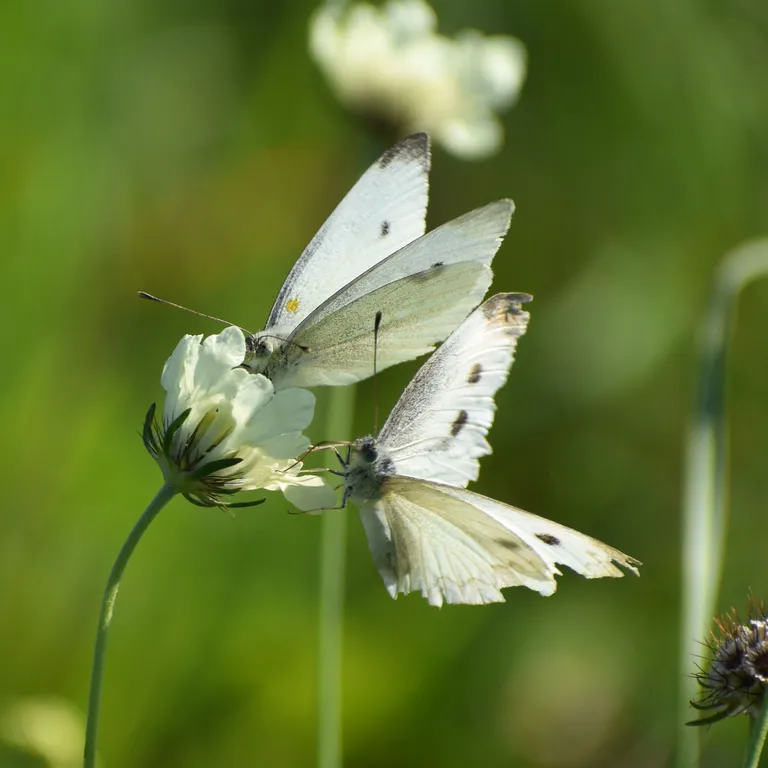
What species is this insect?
Pieris rapae
